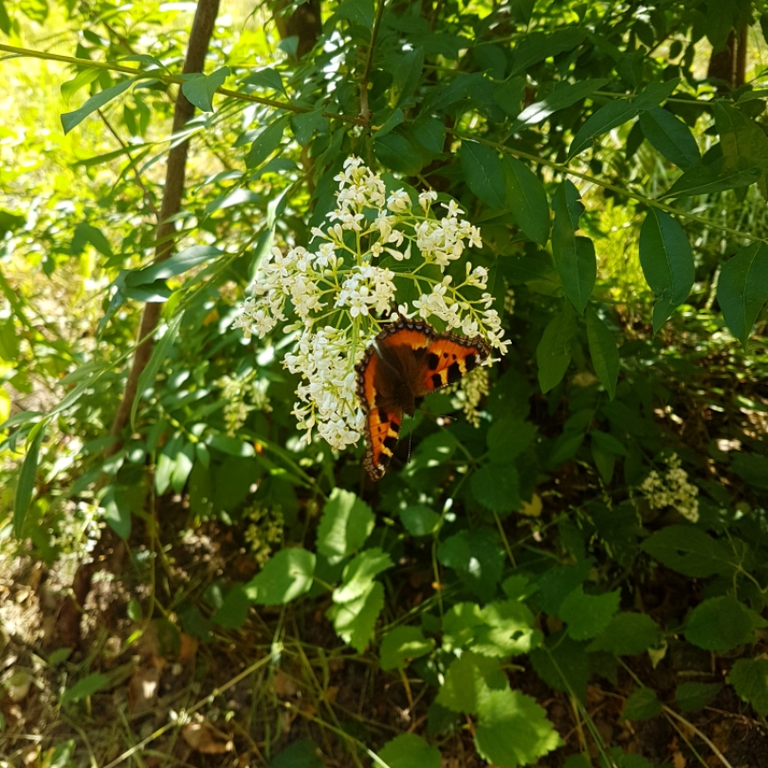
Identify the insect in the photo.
Aglais urticae
